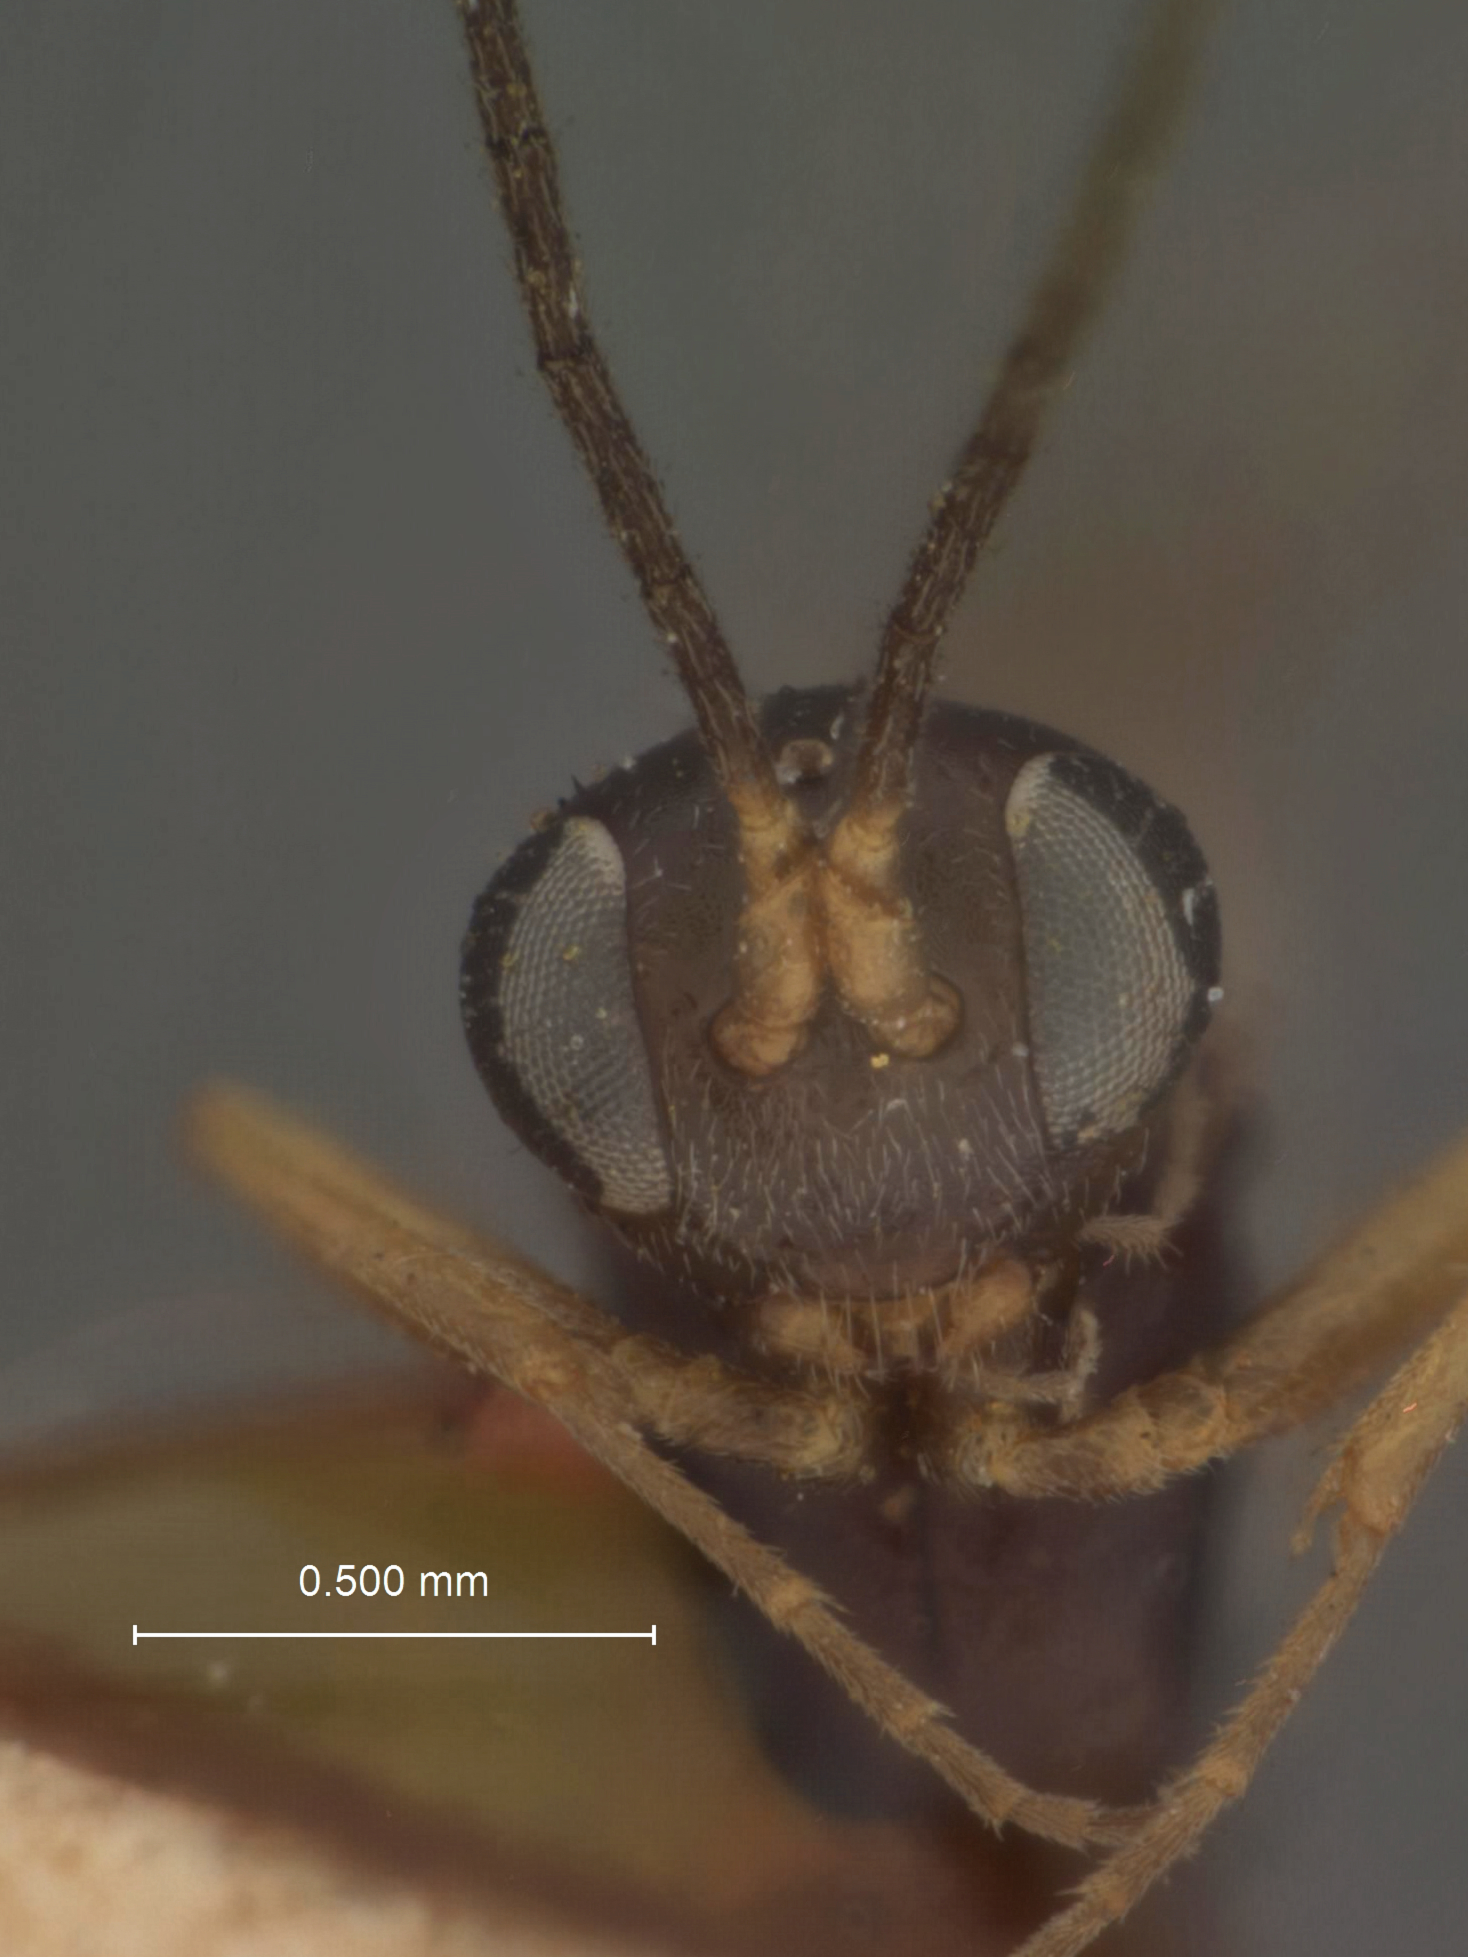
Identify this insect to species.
Hemiteles stigmatus
